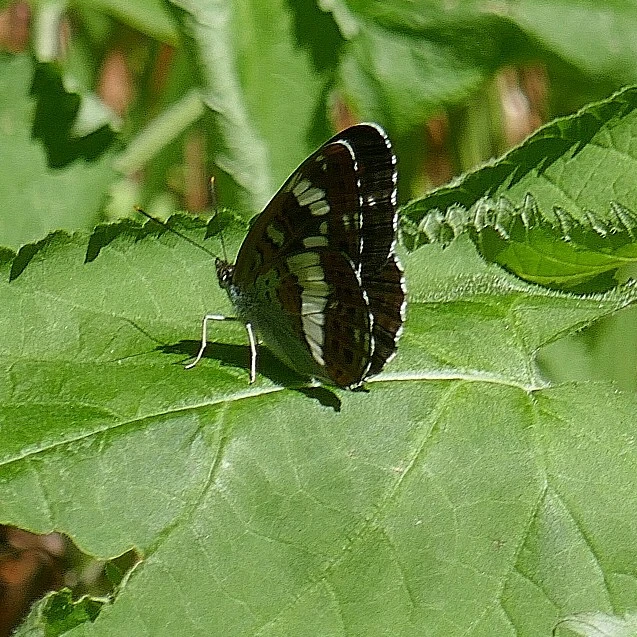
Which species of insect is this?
Limenitis camilla (also Ladoga camilla)
